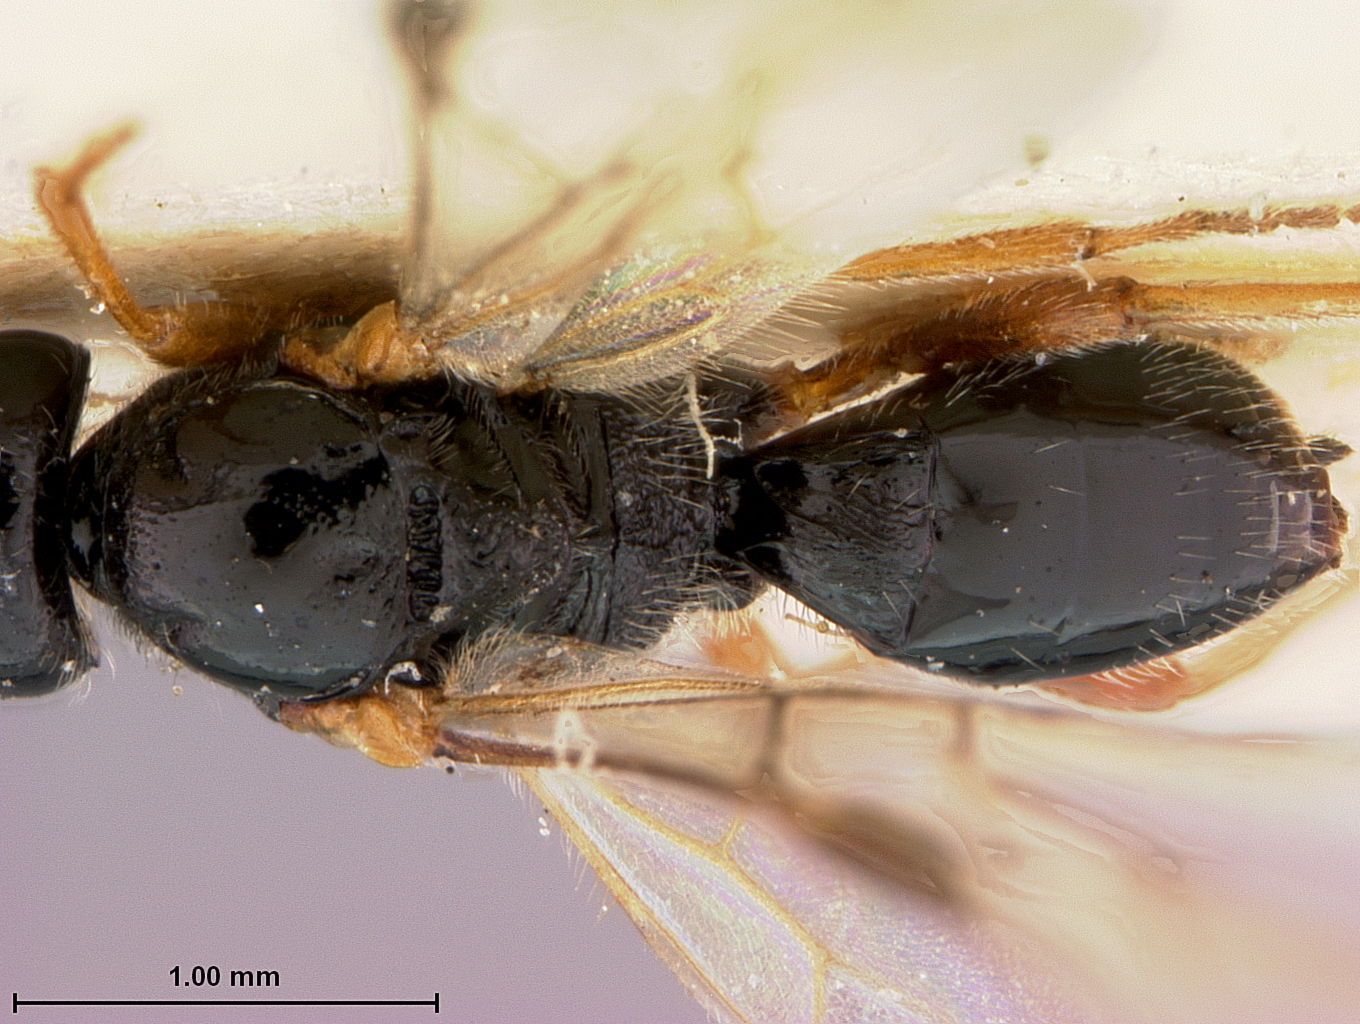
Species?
Opius stelfoxi
